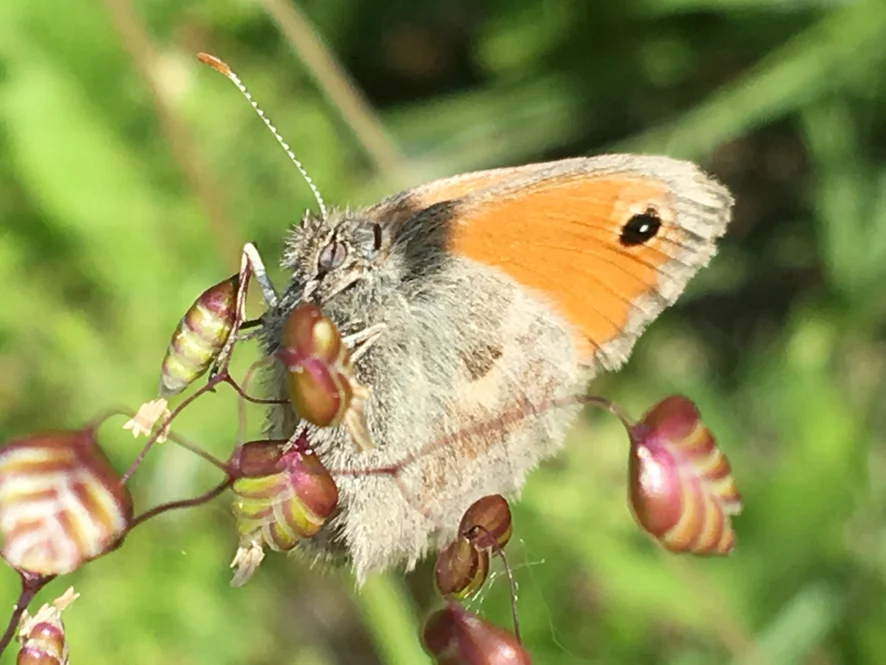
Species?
Coenonympha pamphilus
